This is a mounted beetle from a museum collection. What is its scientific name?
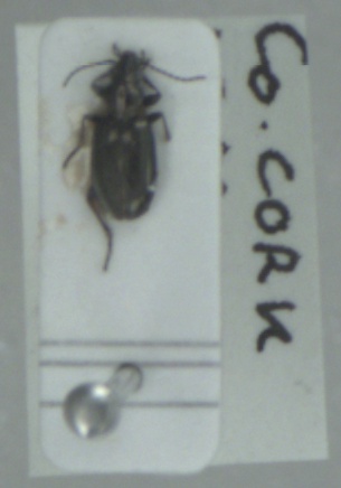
Bembidion bipunctatum
